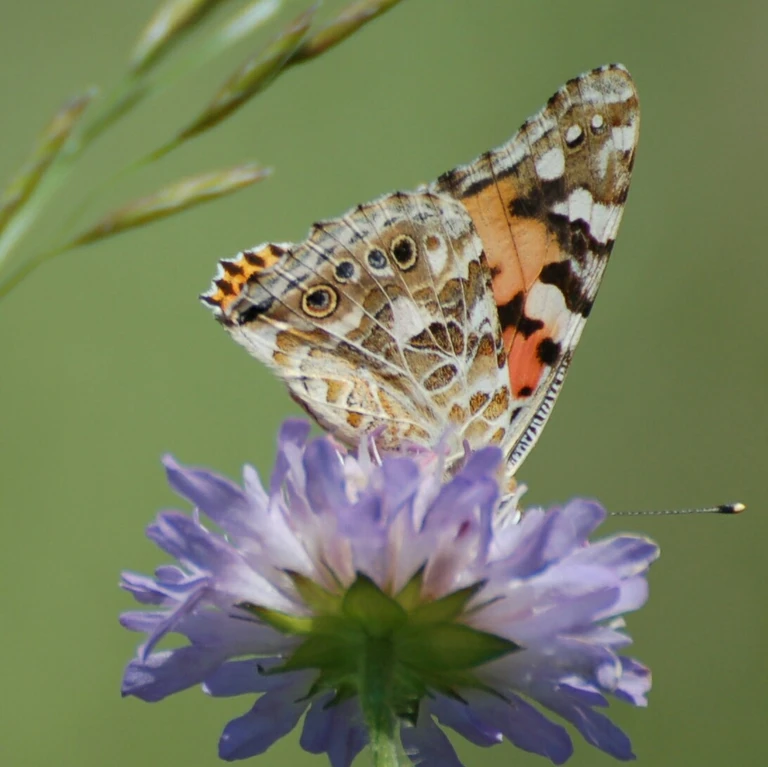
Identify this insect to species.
Vanessa cardui
